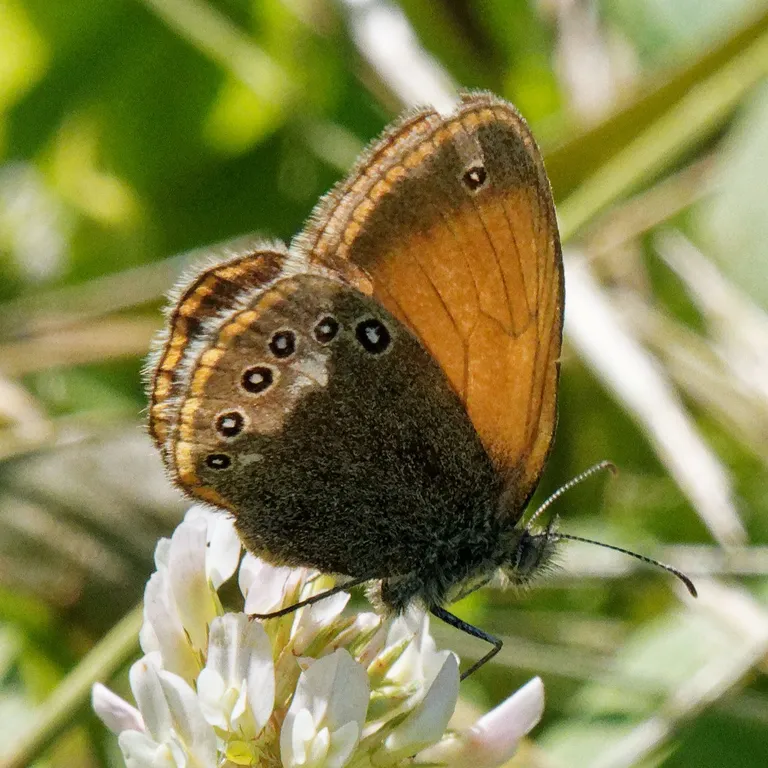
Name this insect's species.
Coenonympha glycerion (also Coenonympha iphis)
